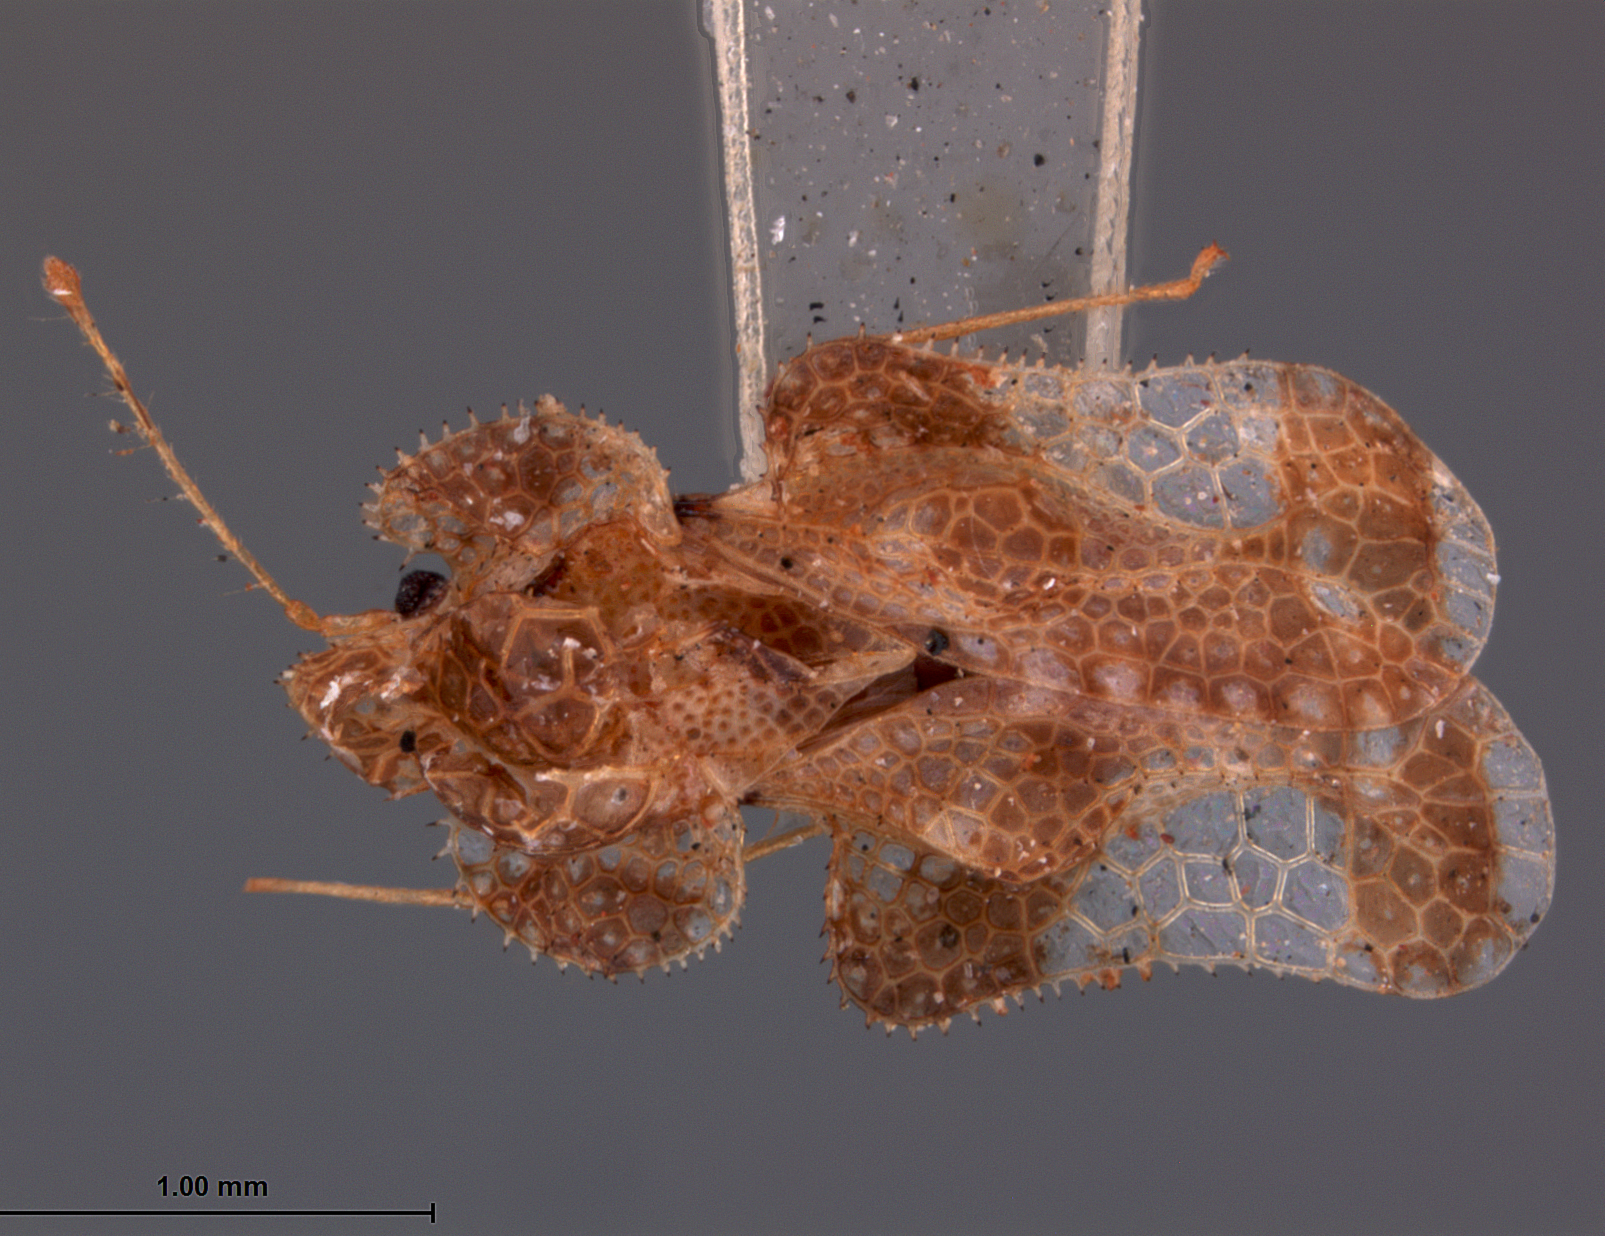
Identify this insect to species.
Corythucha occidentalis
